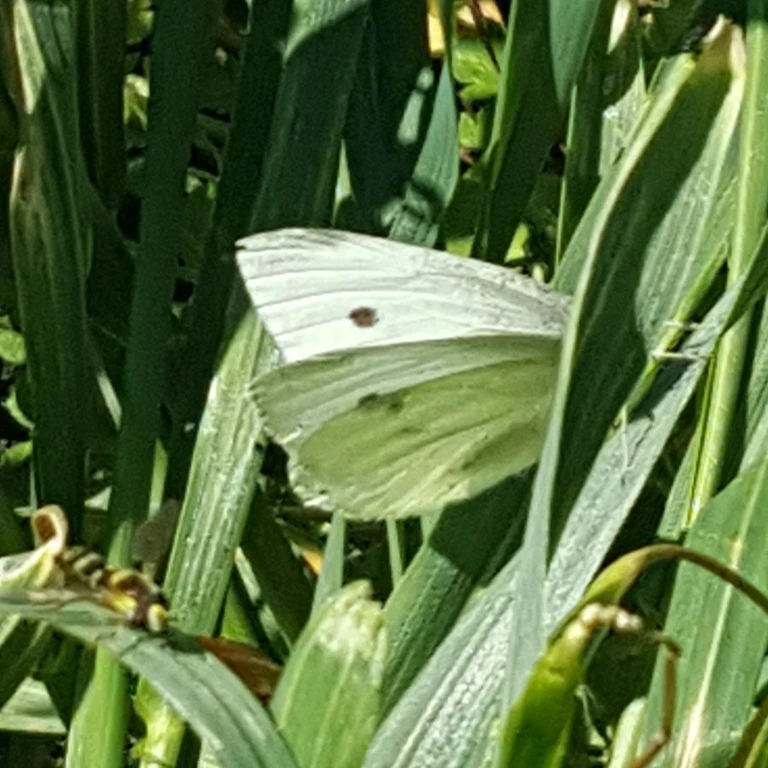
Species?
Pieris rapae
